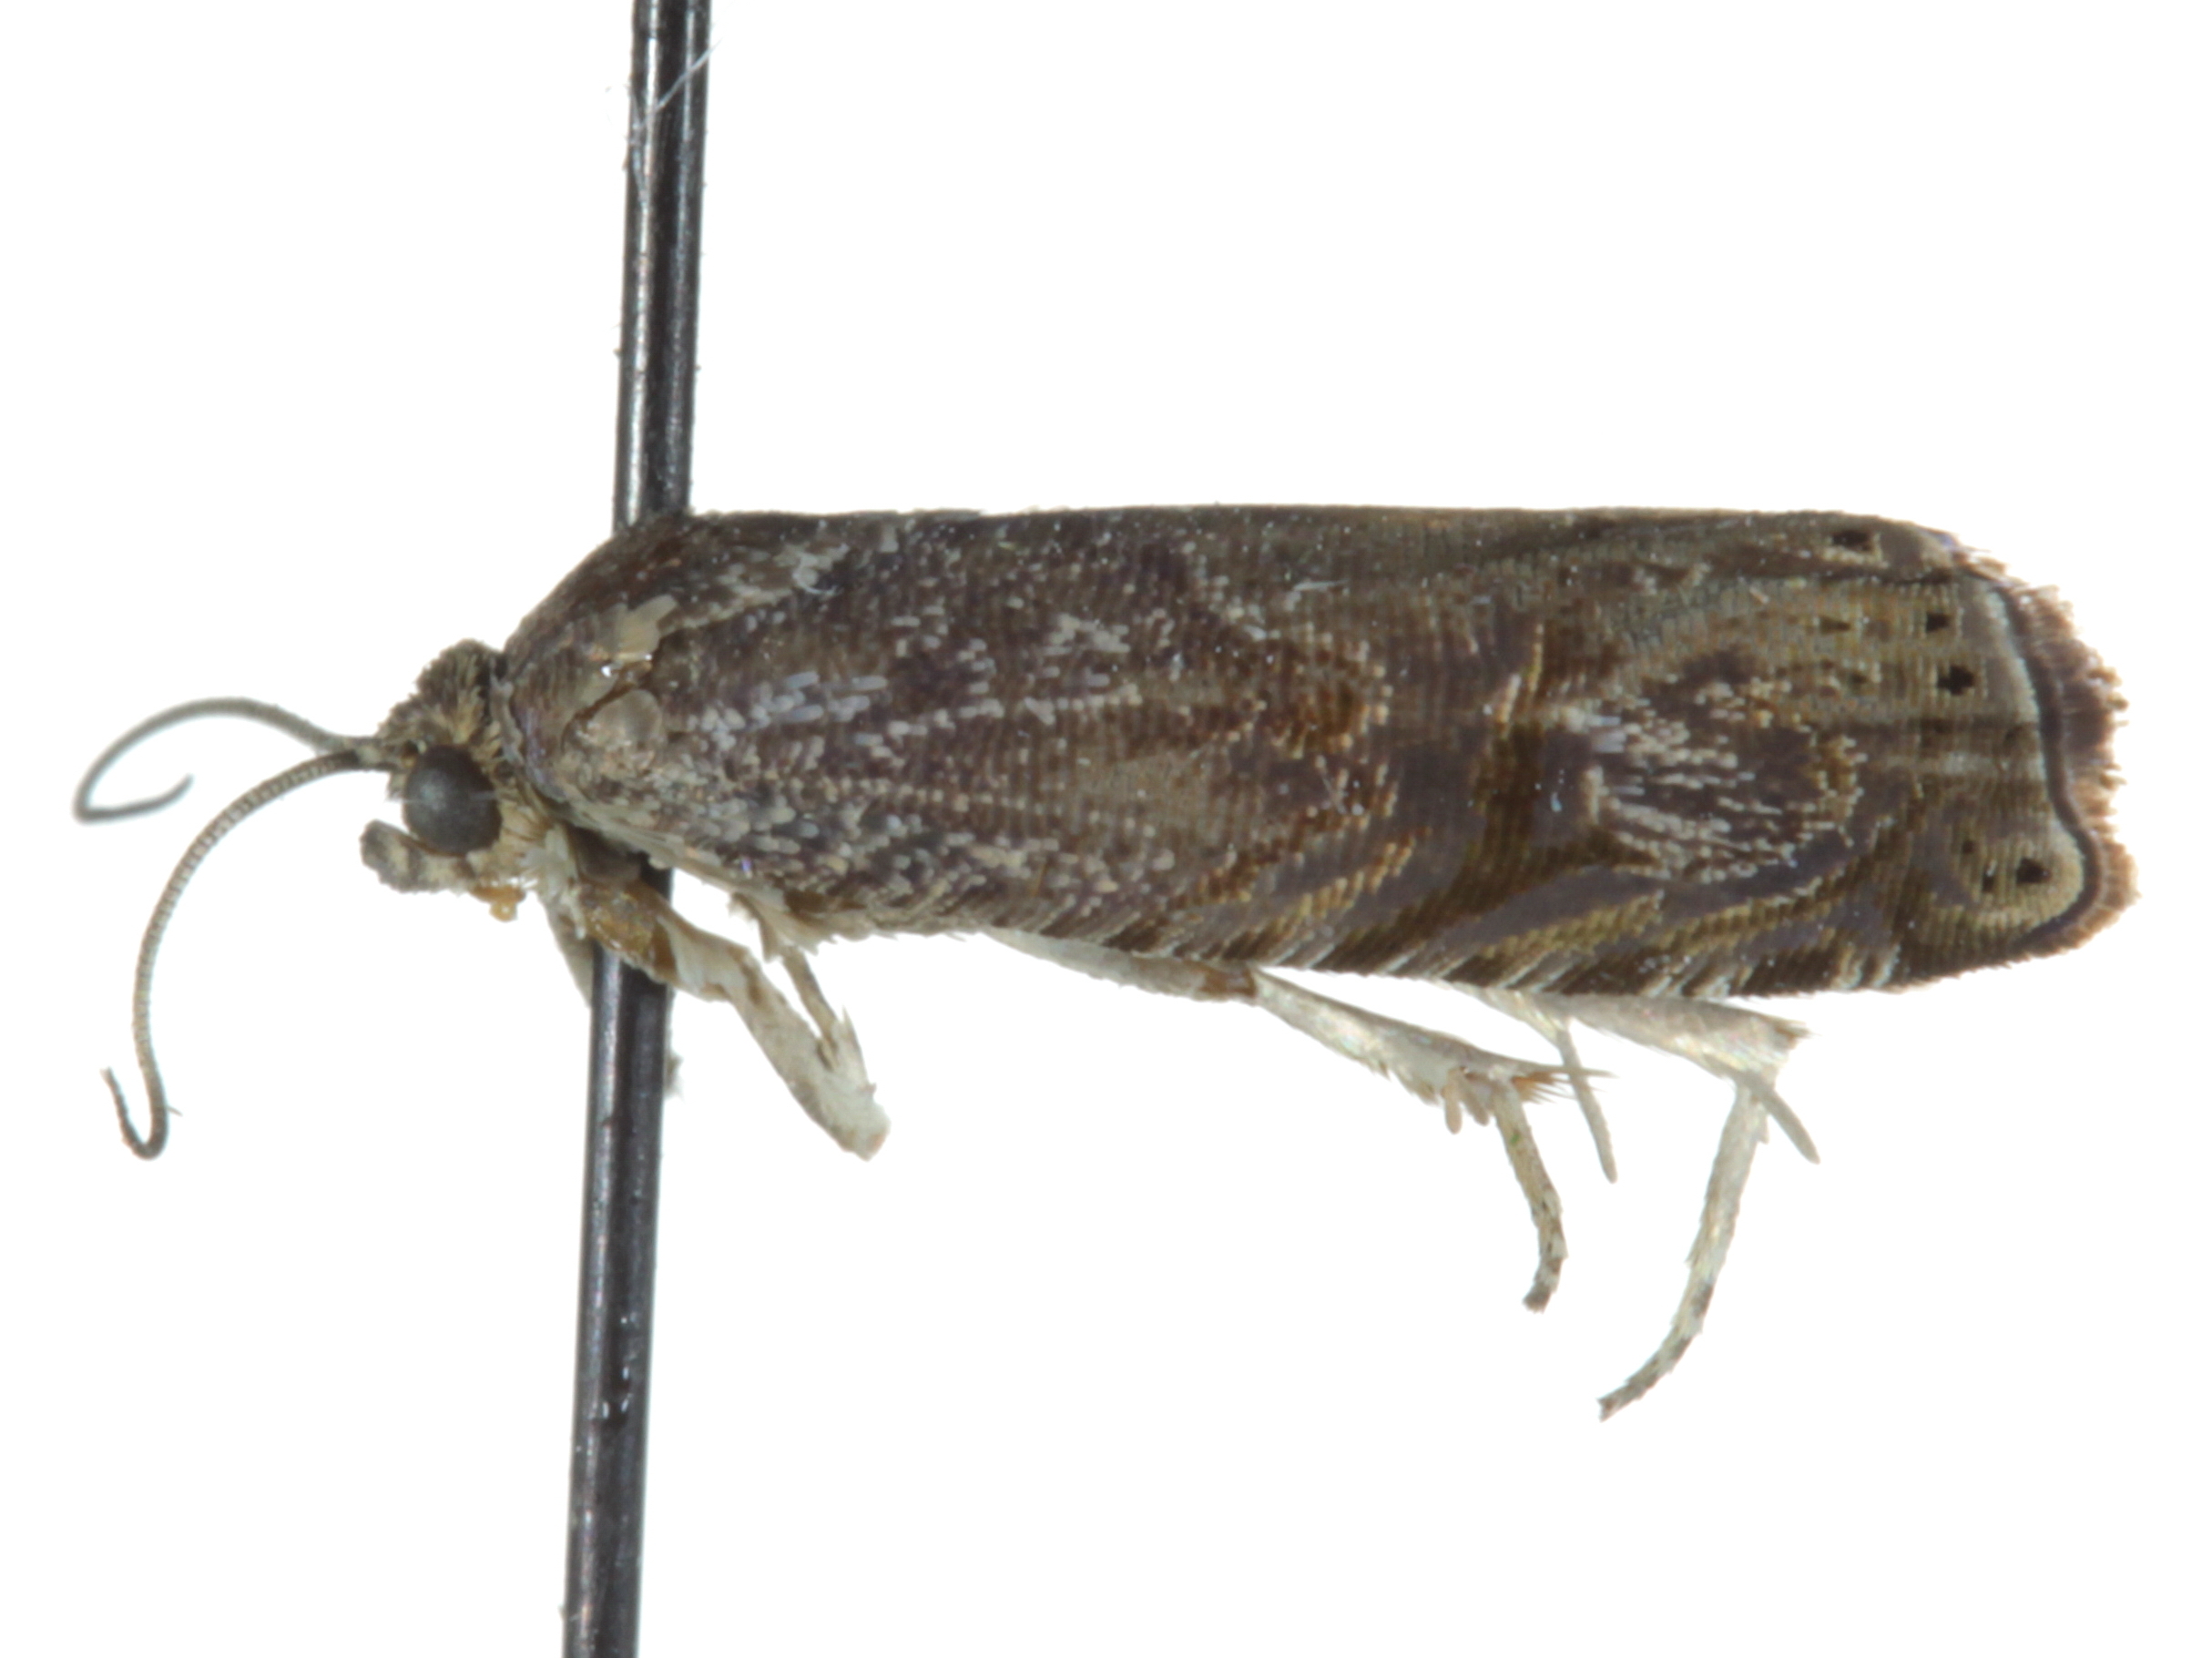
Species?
Ethelgoda texanana
